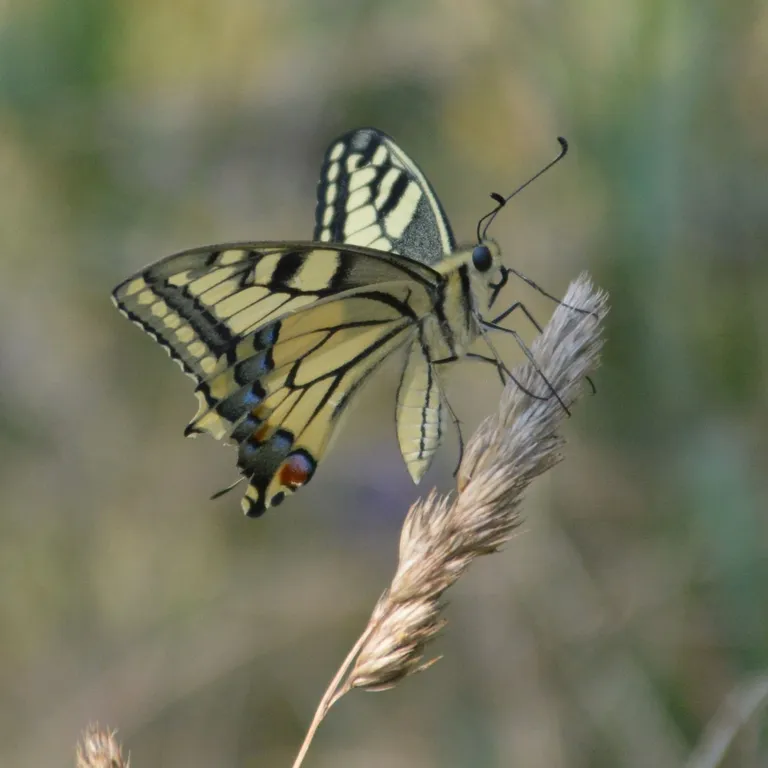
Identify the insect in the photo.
Papilio machaon
